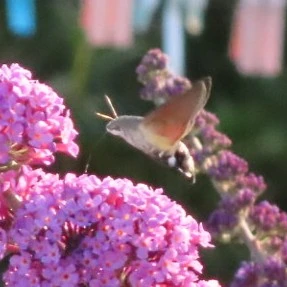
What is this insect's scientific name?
Macroglossum stellatarum
